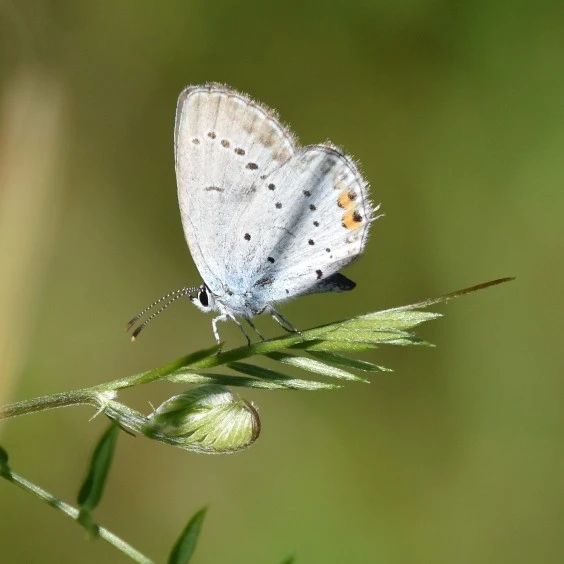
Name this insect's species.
Cupido argiades (also Elkalyce argiades)
